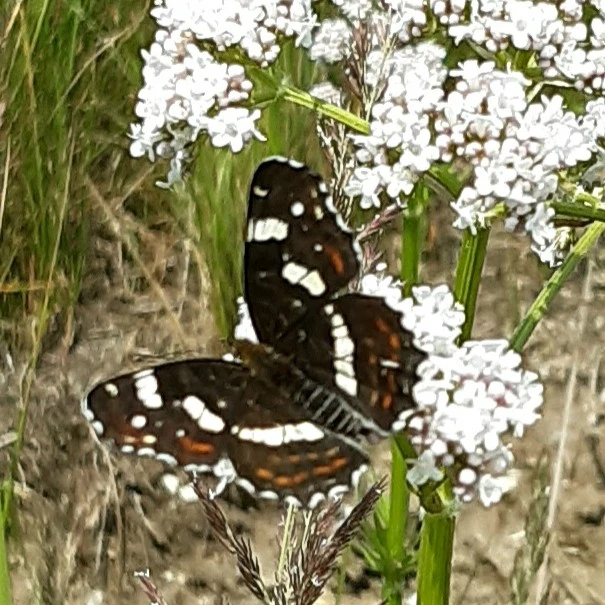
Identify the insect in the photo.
Araschnia levana
